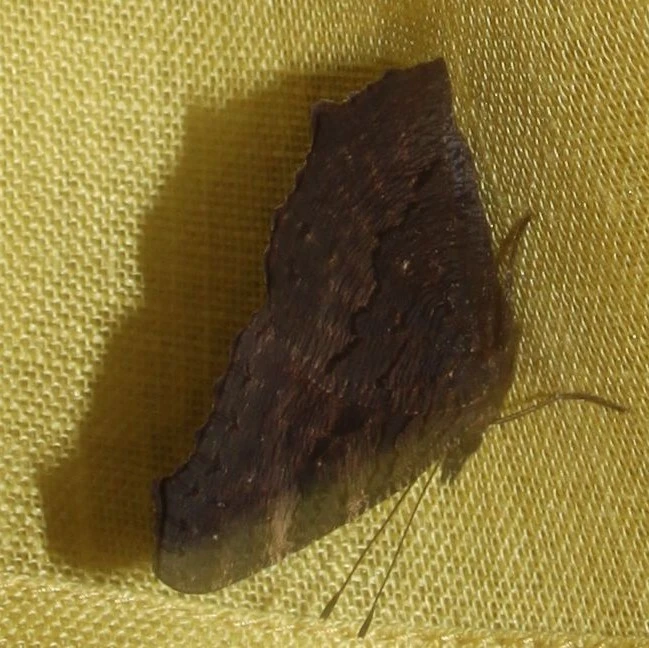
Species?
Aglais io
